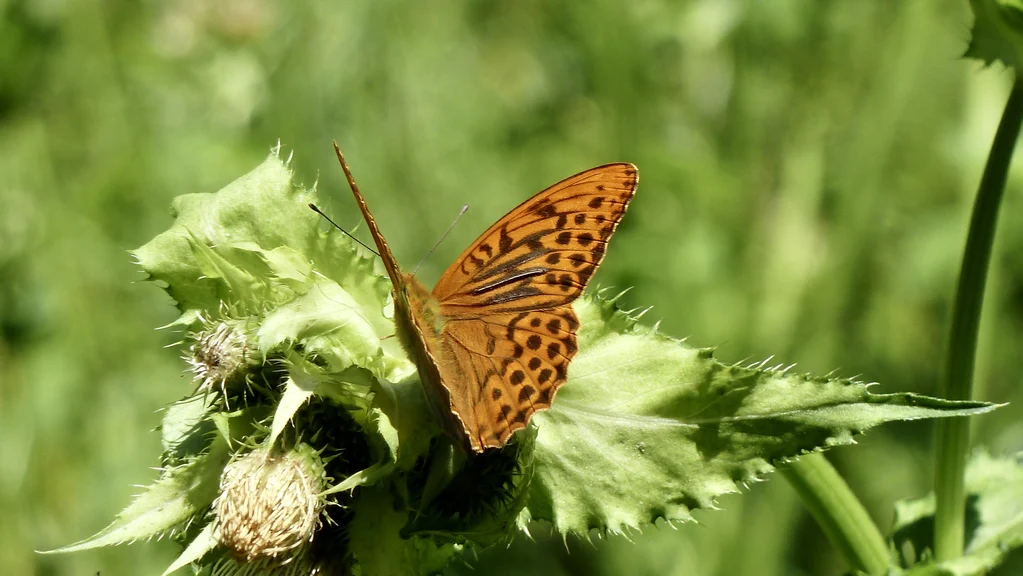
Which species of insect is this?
Argynnis paphia
